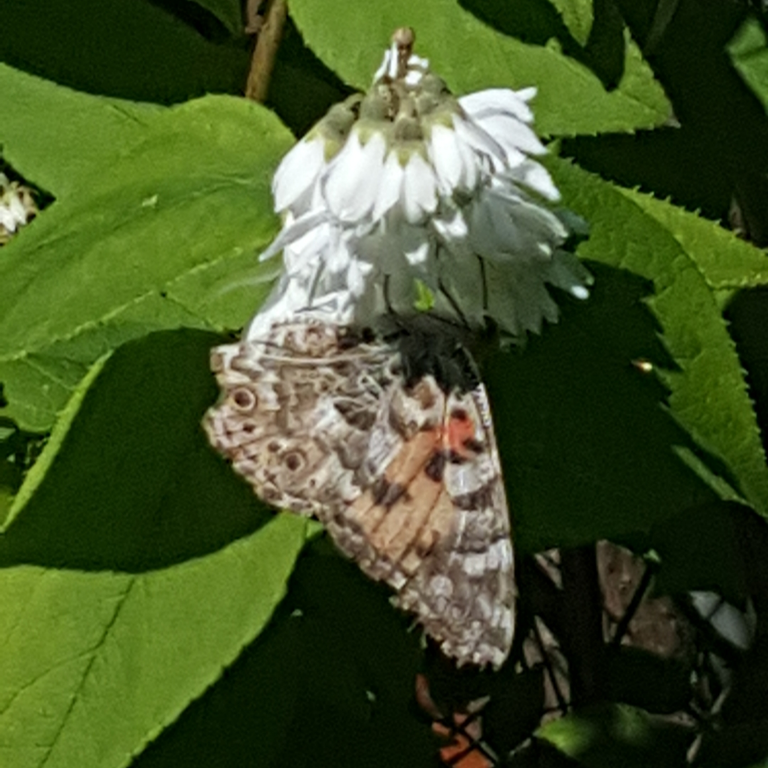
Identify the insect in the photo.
Vanessa cardui
